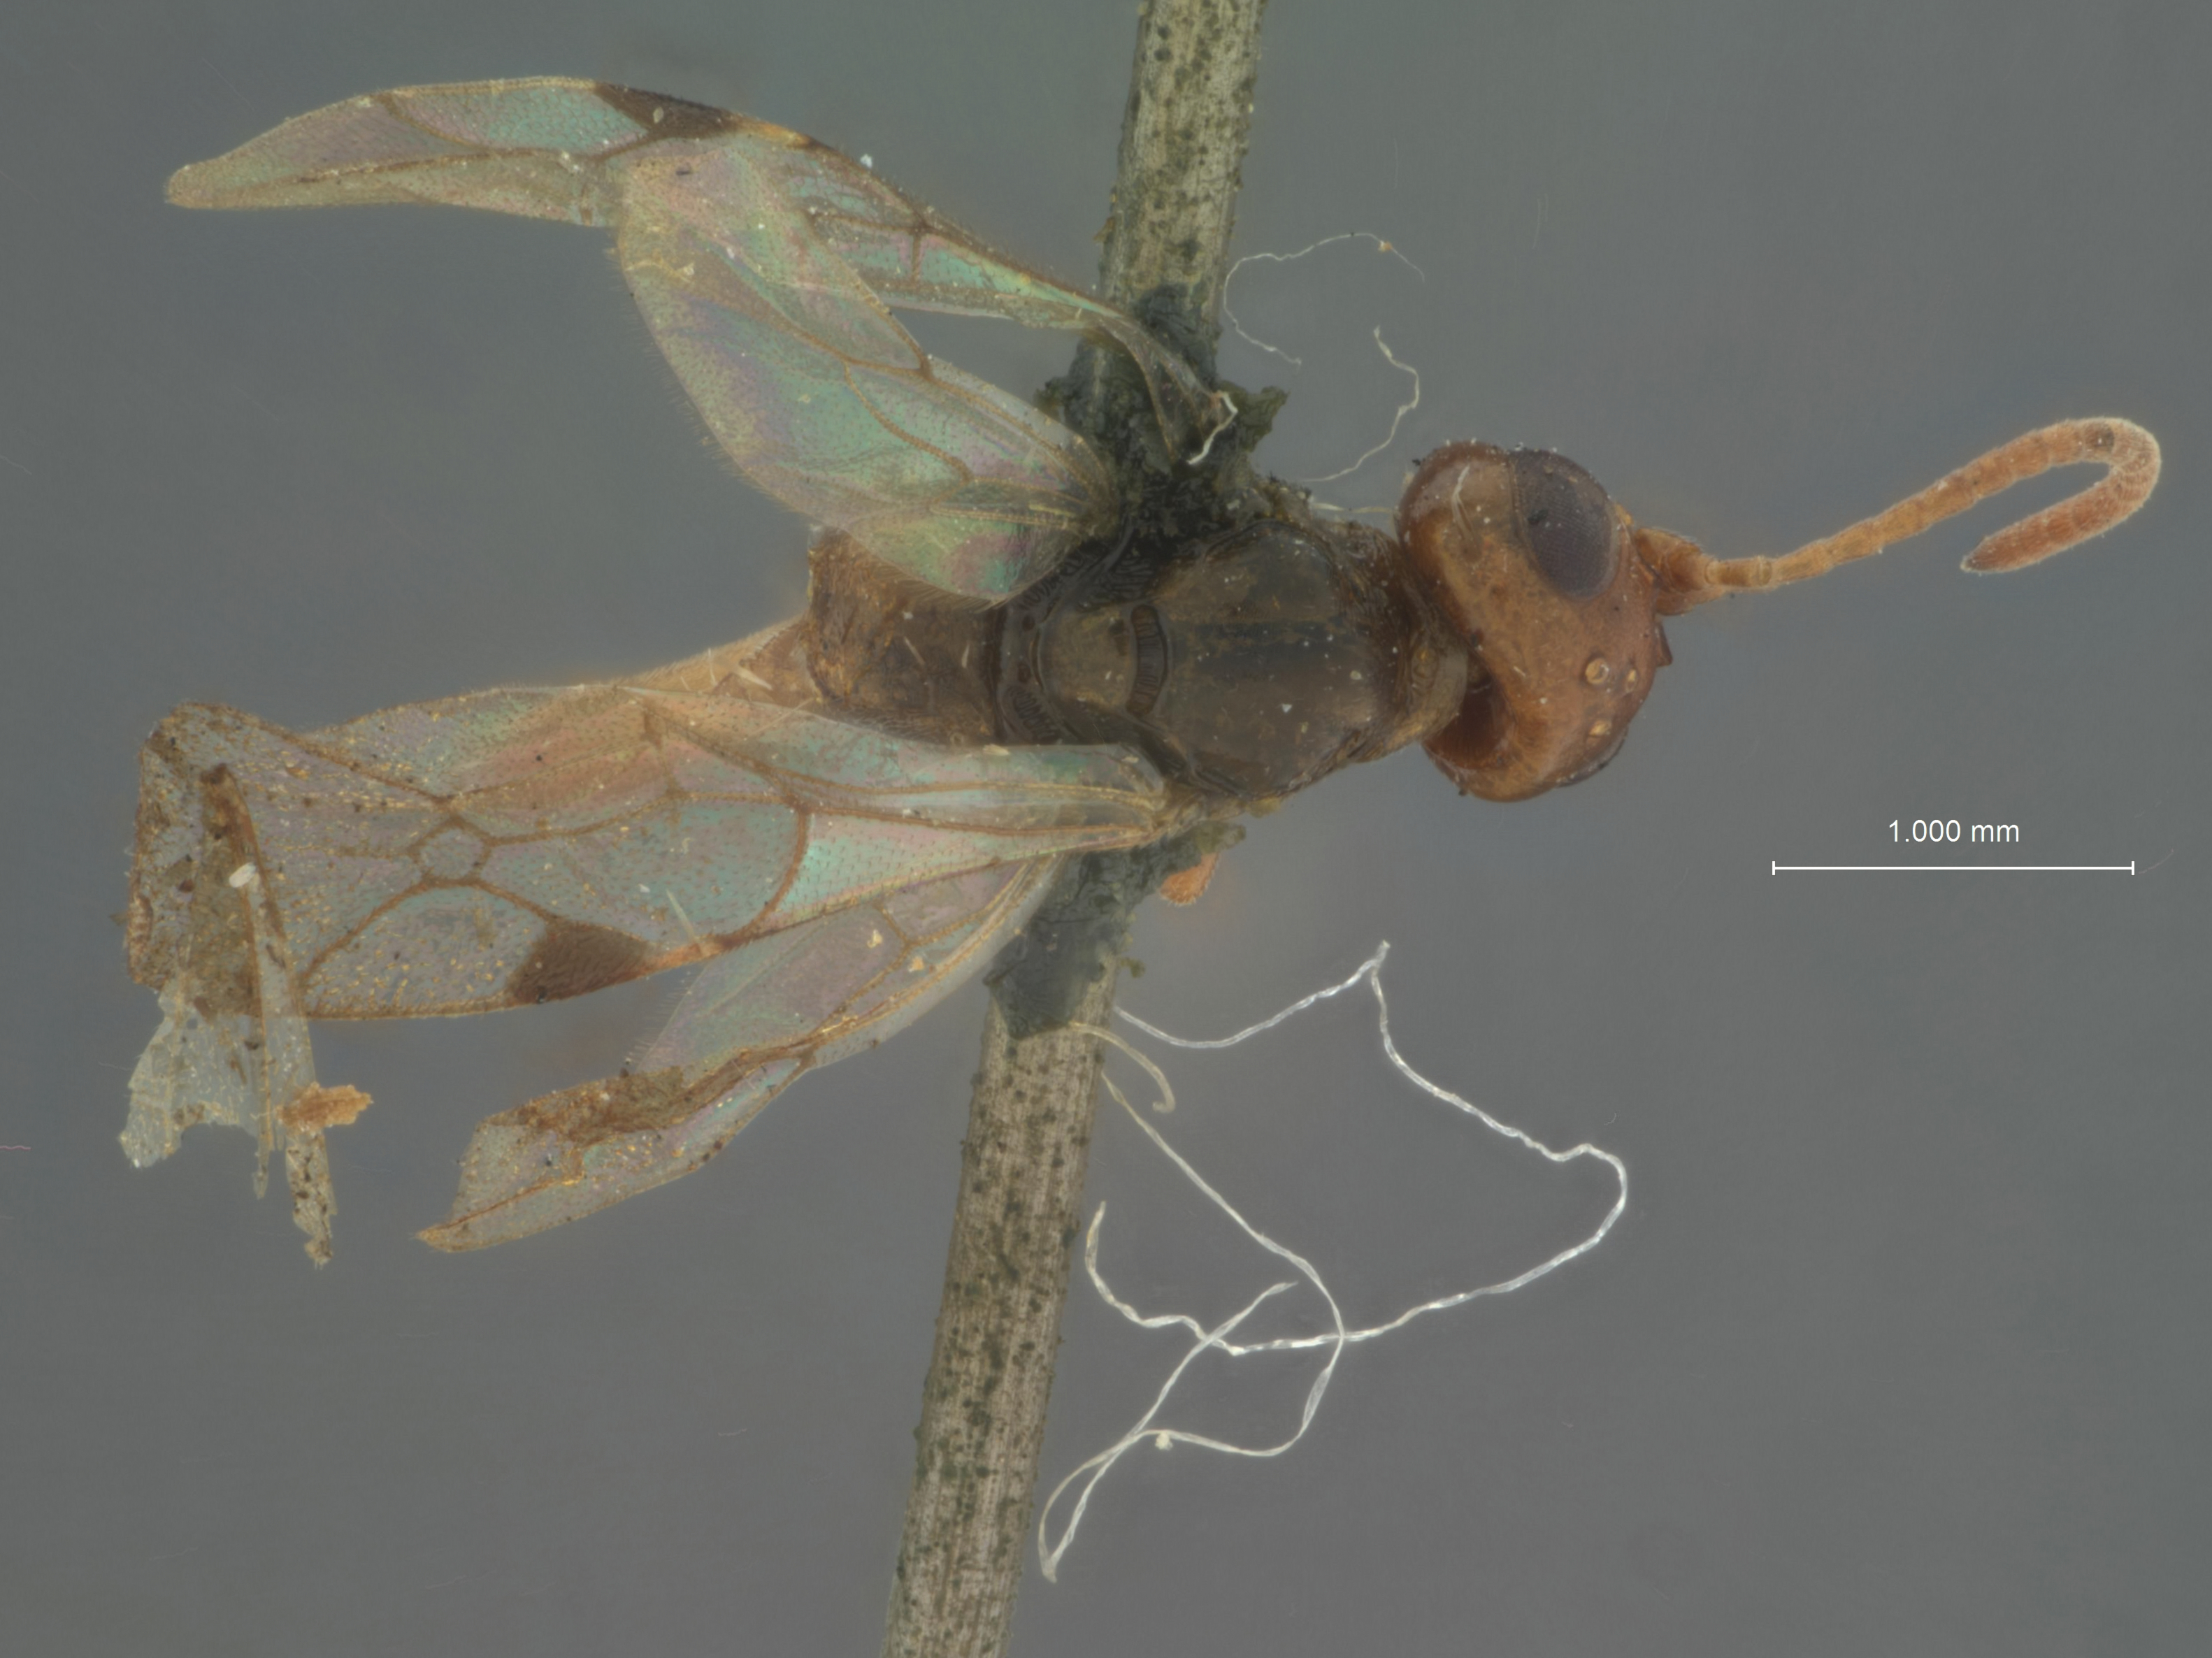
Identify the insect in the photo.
Phaeogenes walshiae
